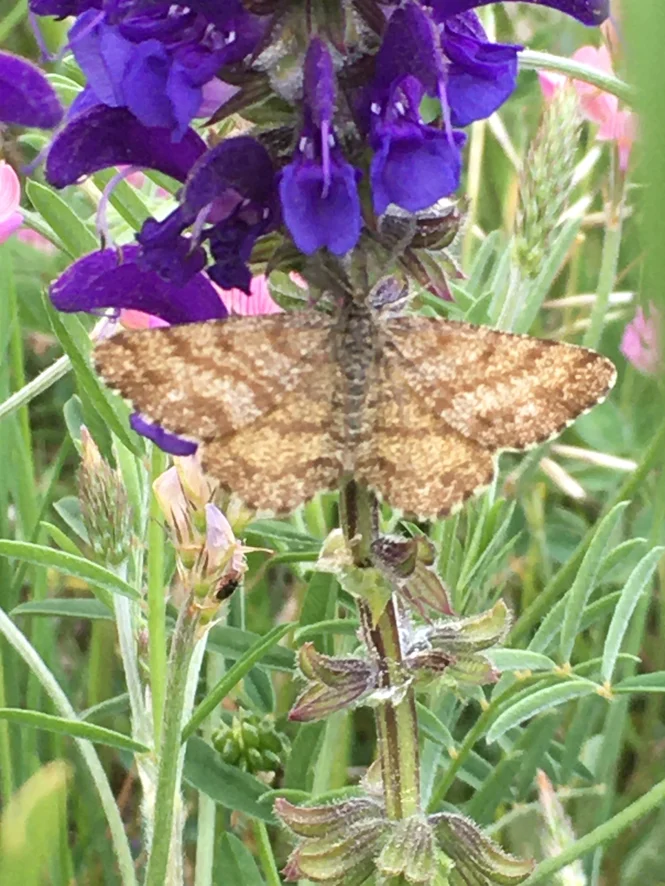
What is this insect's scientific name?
Ematurga atomaria
